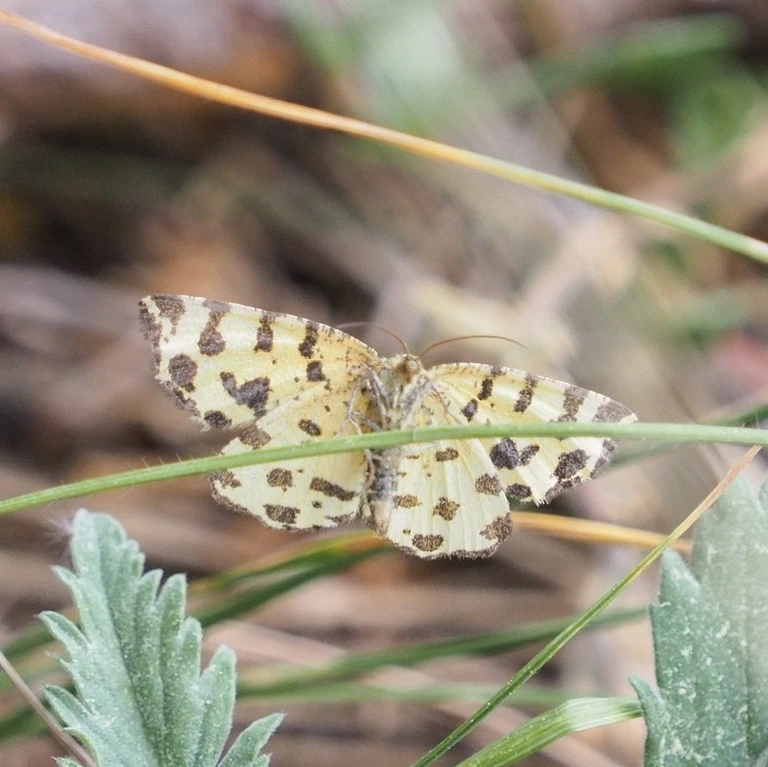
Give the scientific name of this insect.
Pseudopanthera macularia
